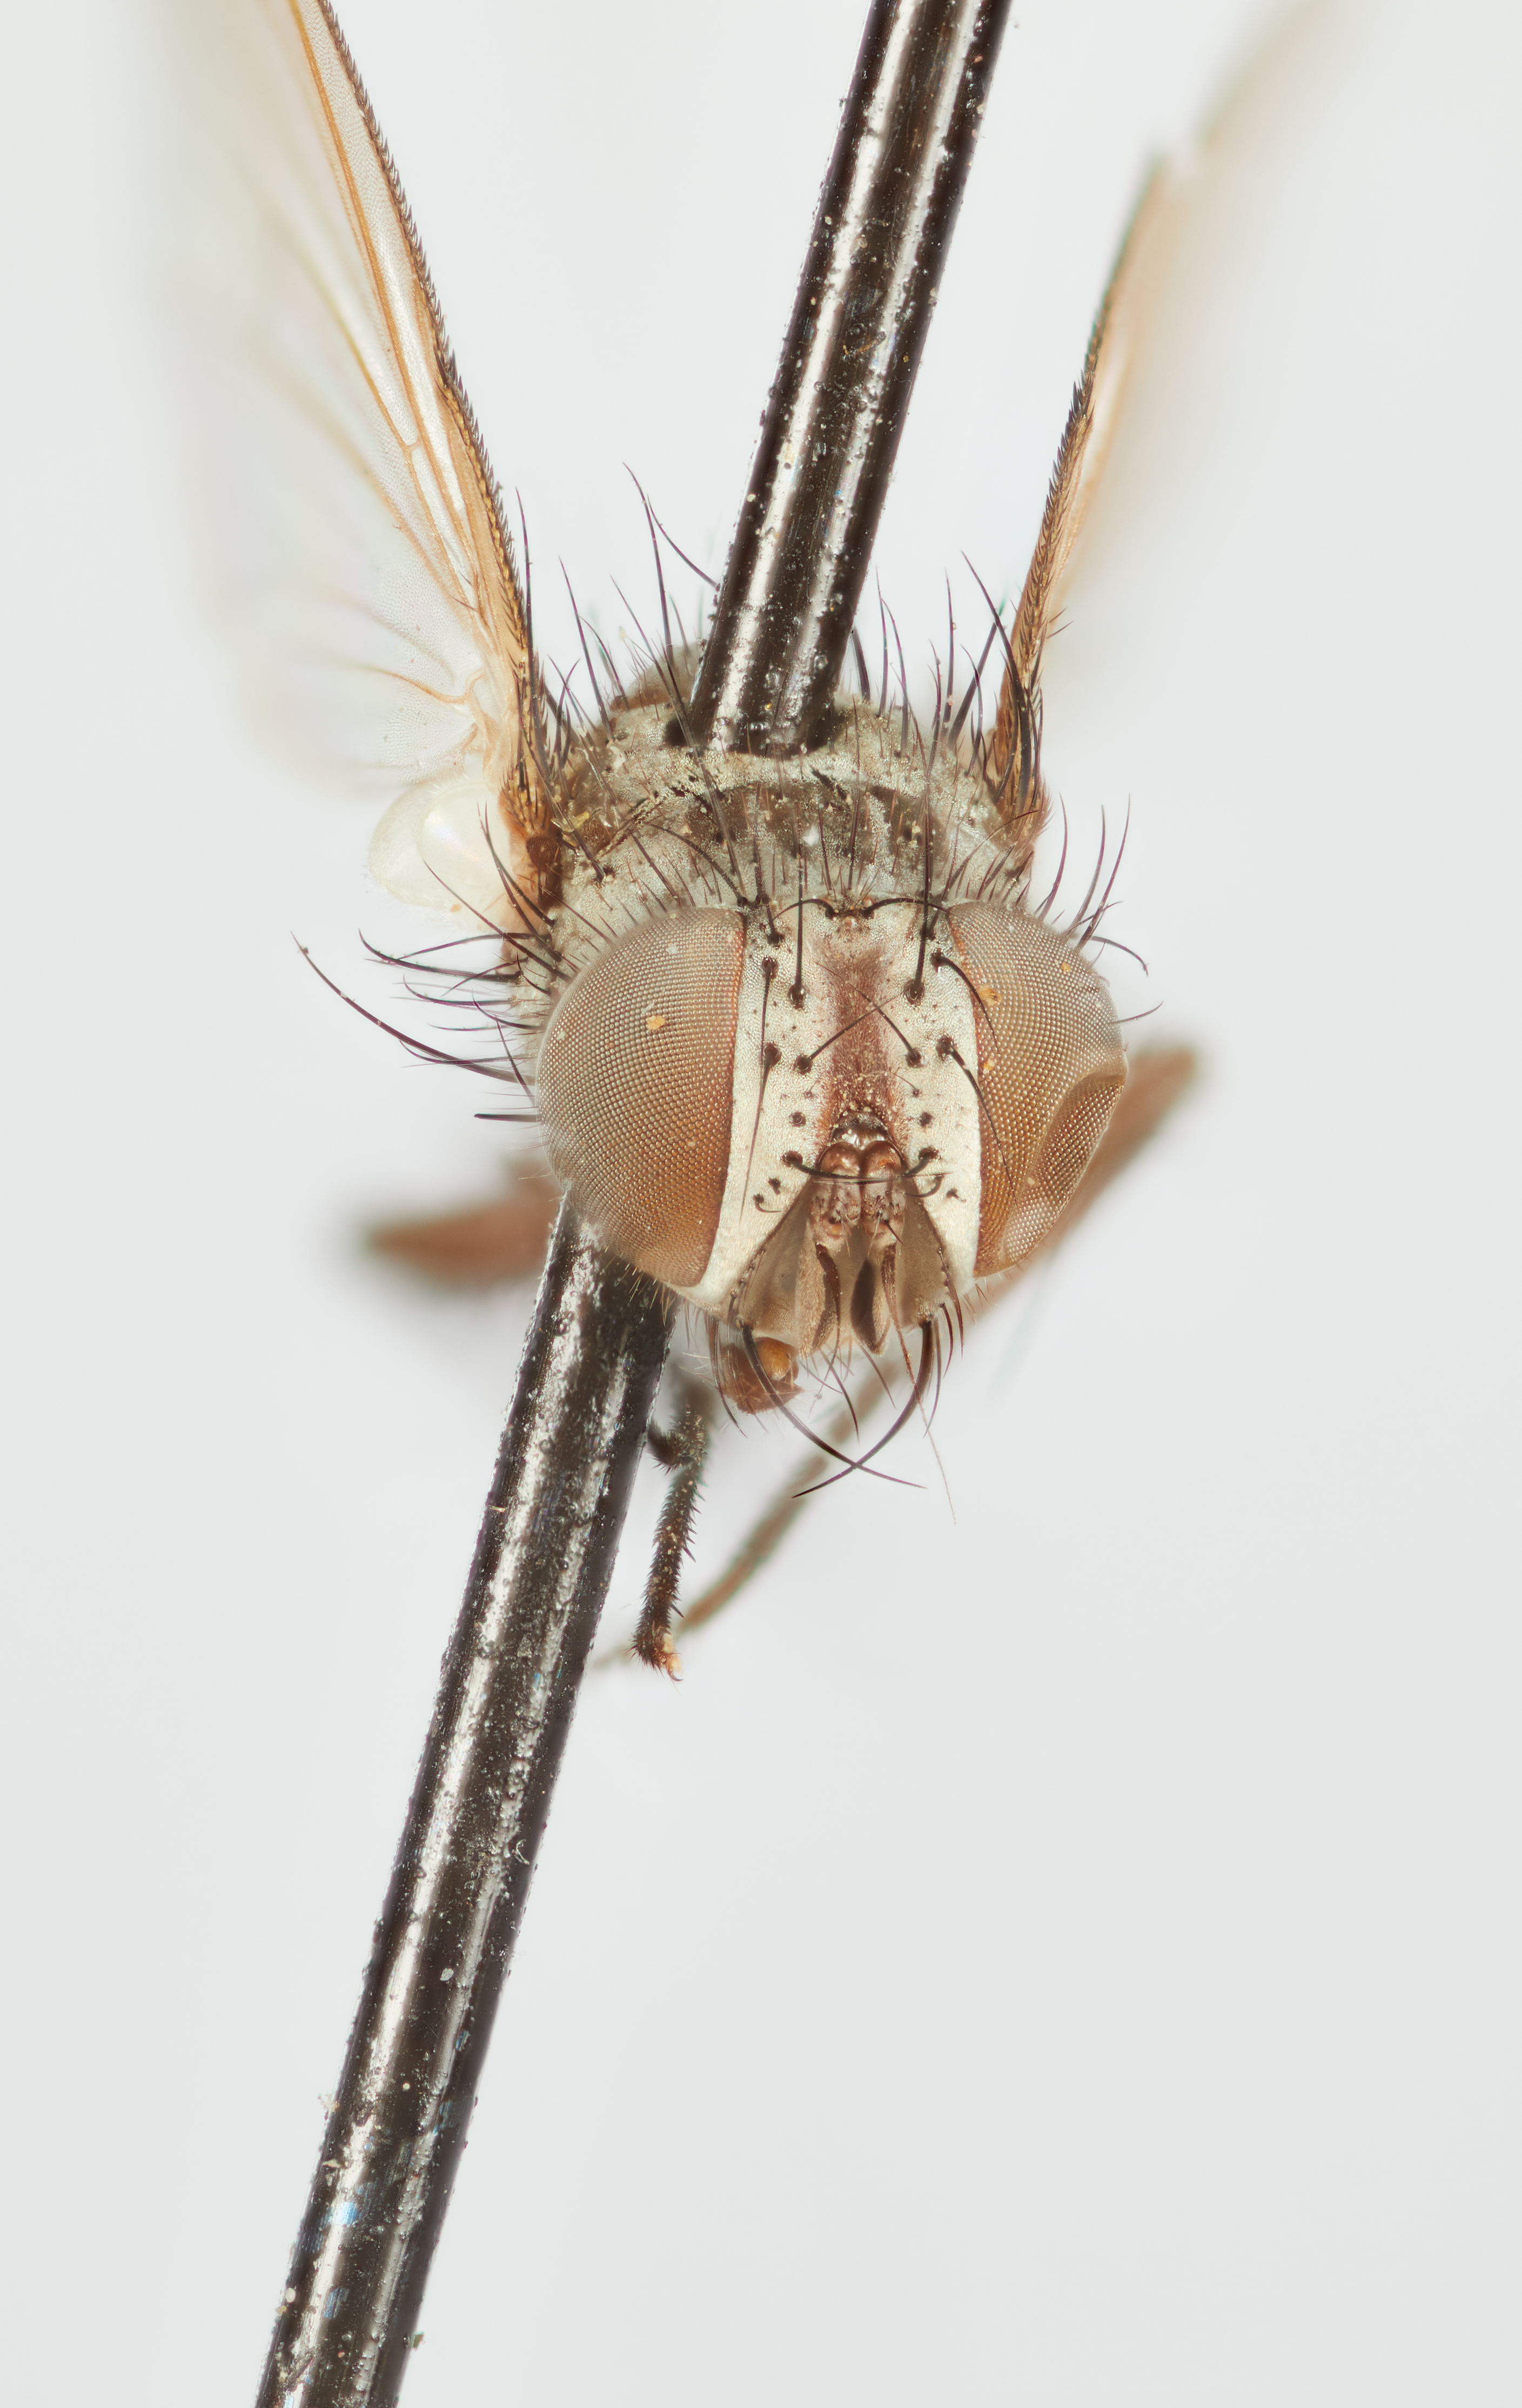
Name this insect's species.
Tachinophyto perplexa
